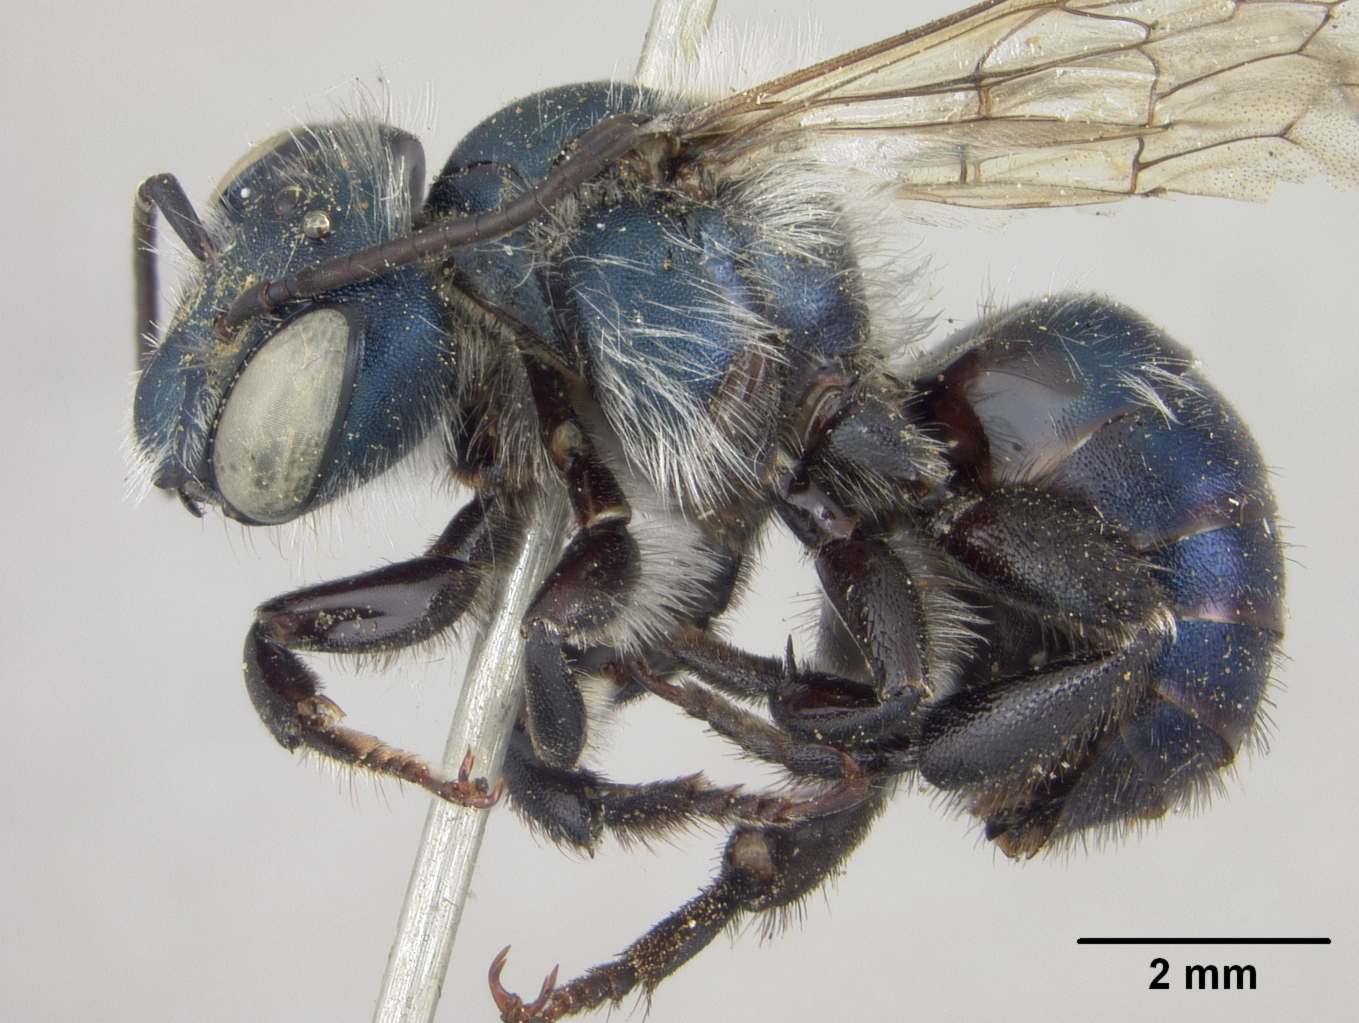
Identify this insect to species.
Osmia cyaneonitens
